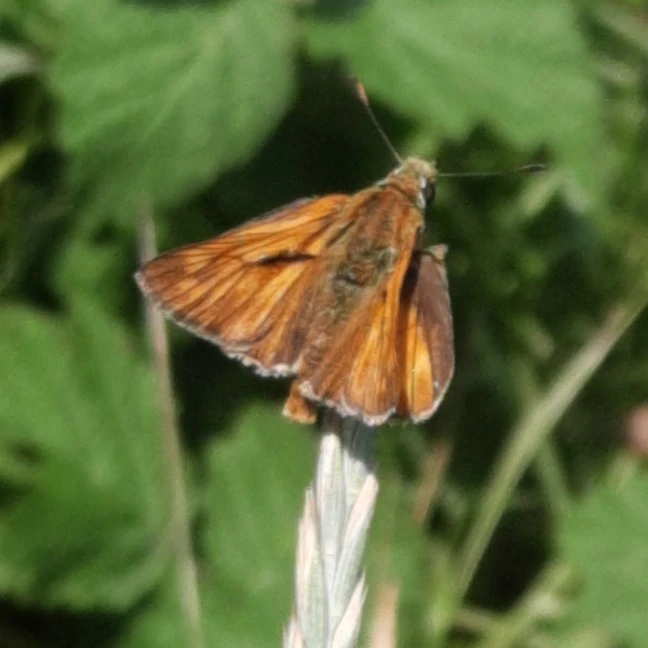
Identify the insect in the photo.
Ochlodes sylvanus (also Ochlodes venata)
